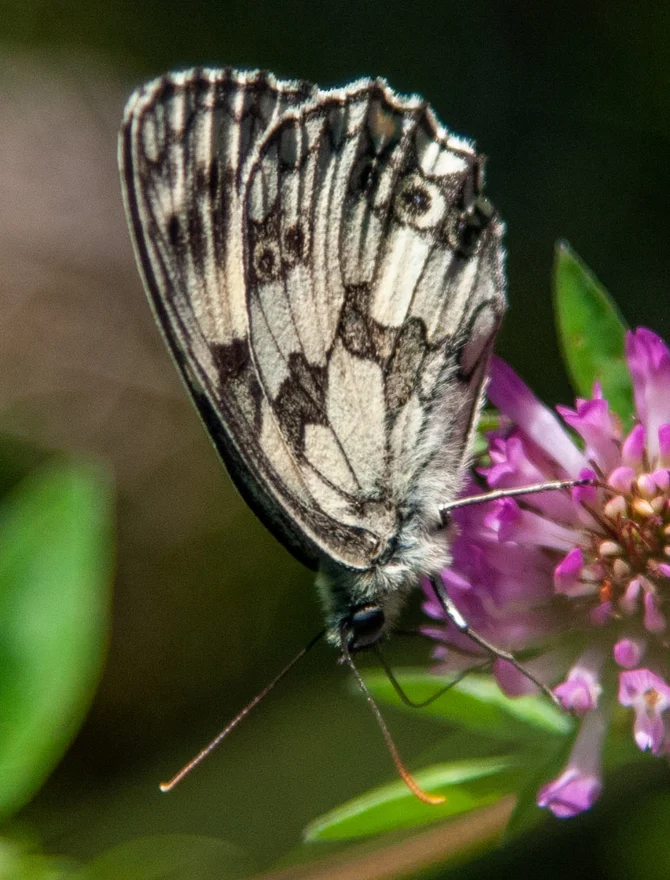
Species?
Melanargia galathea
